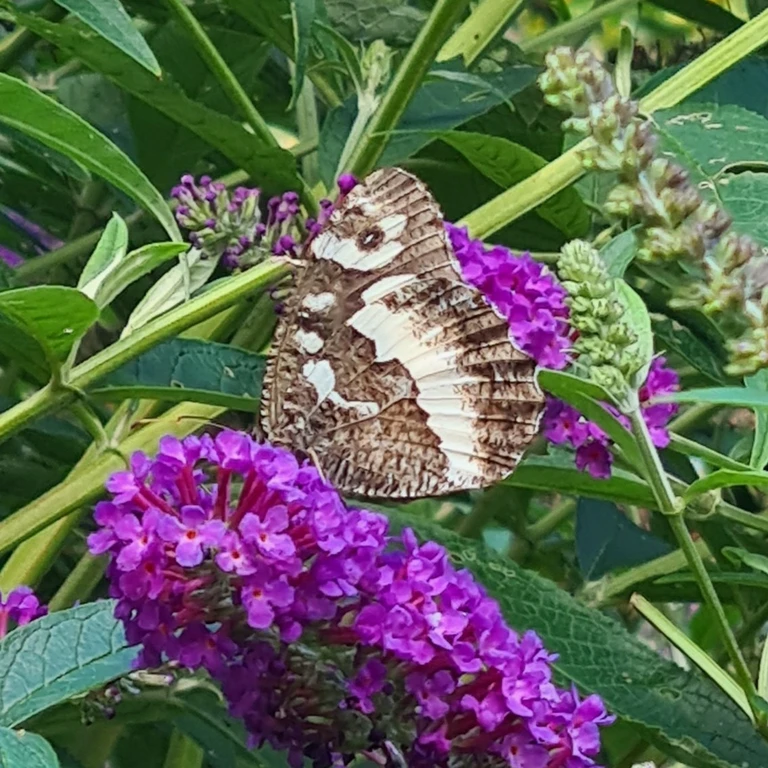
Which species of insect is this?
Brintesia circe
